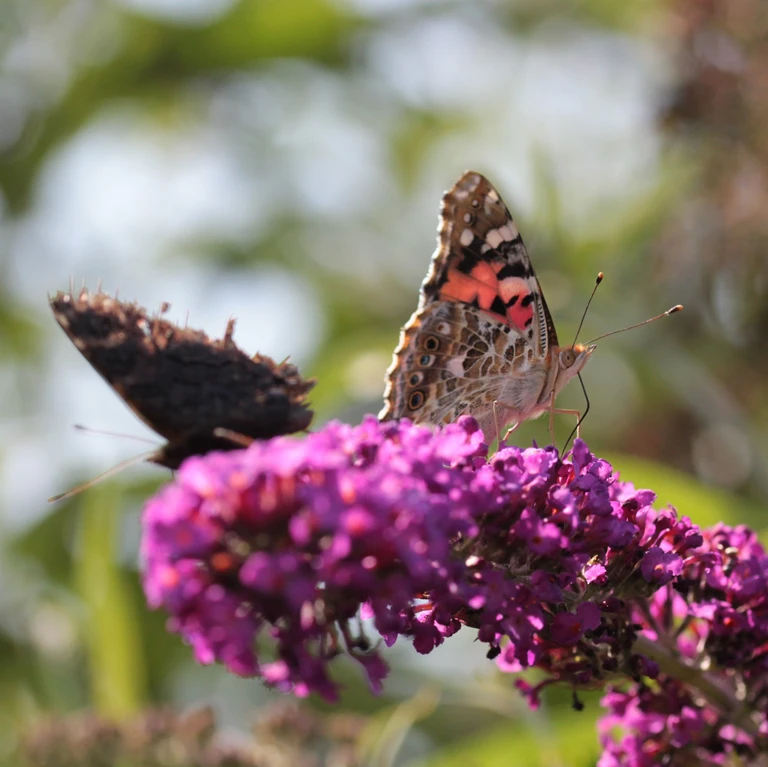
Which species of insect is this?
Vanessa cardui
